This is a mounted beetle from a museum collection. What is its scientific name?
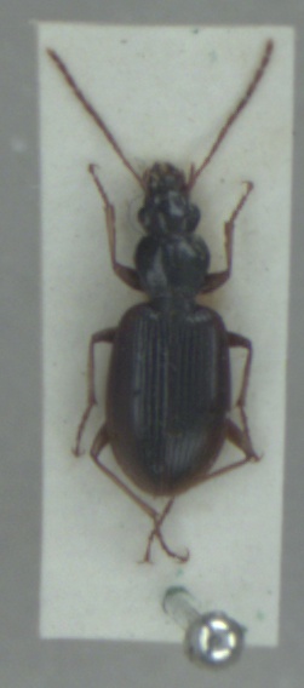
Paranchus albipes
